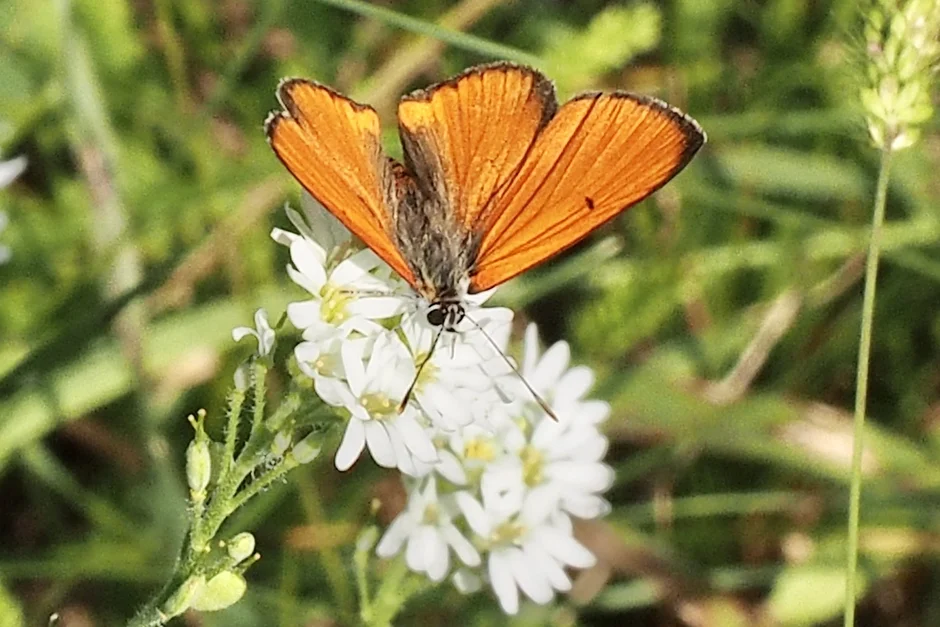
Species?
Lycaena dispar
